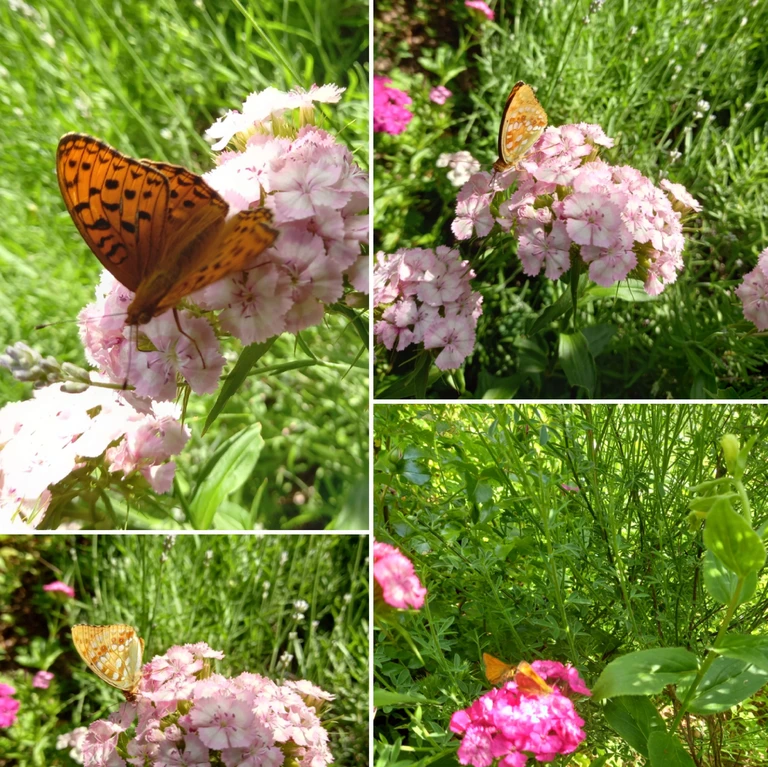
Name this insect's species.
Fabriciana adippe
